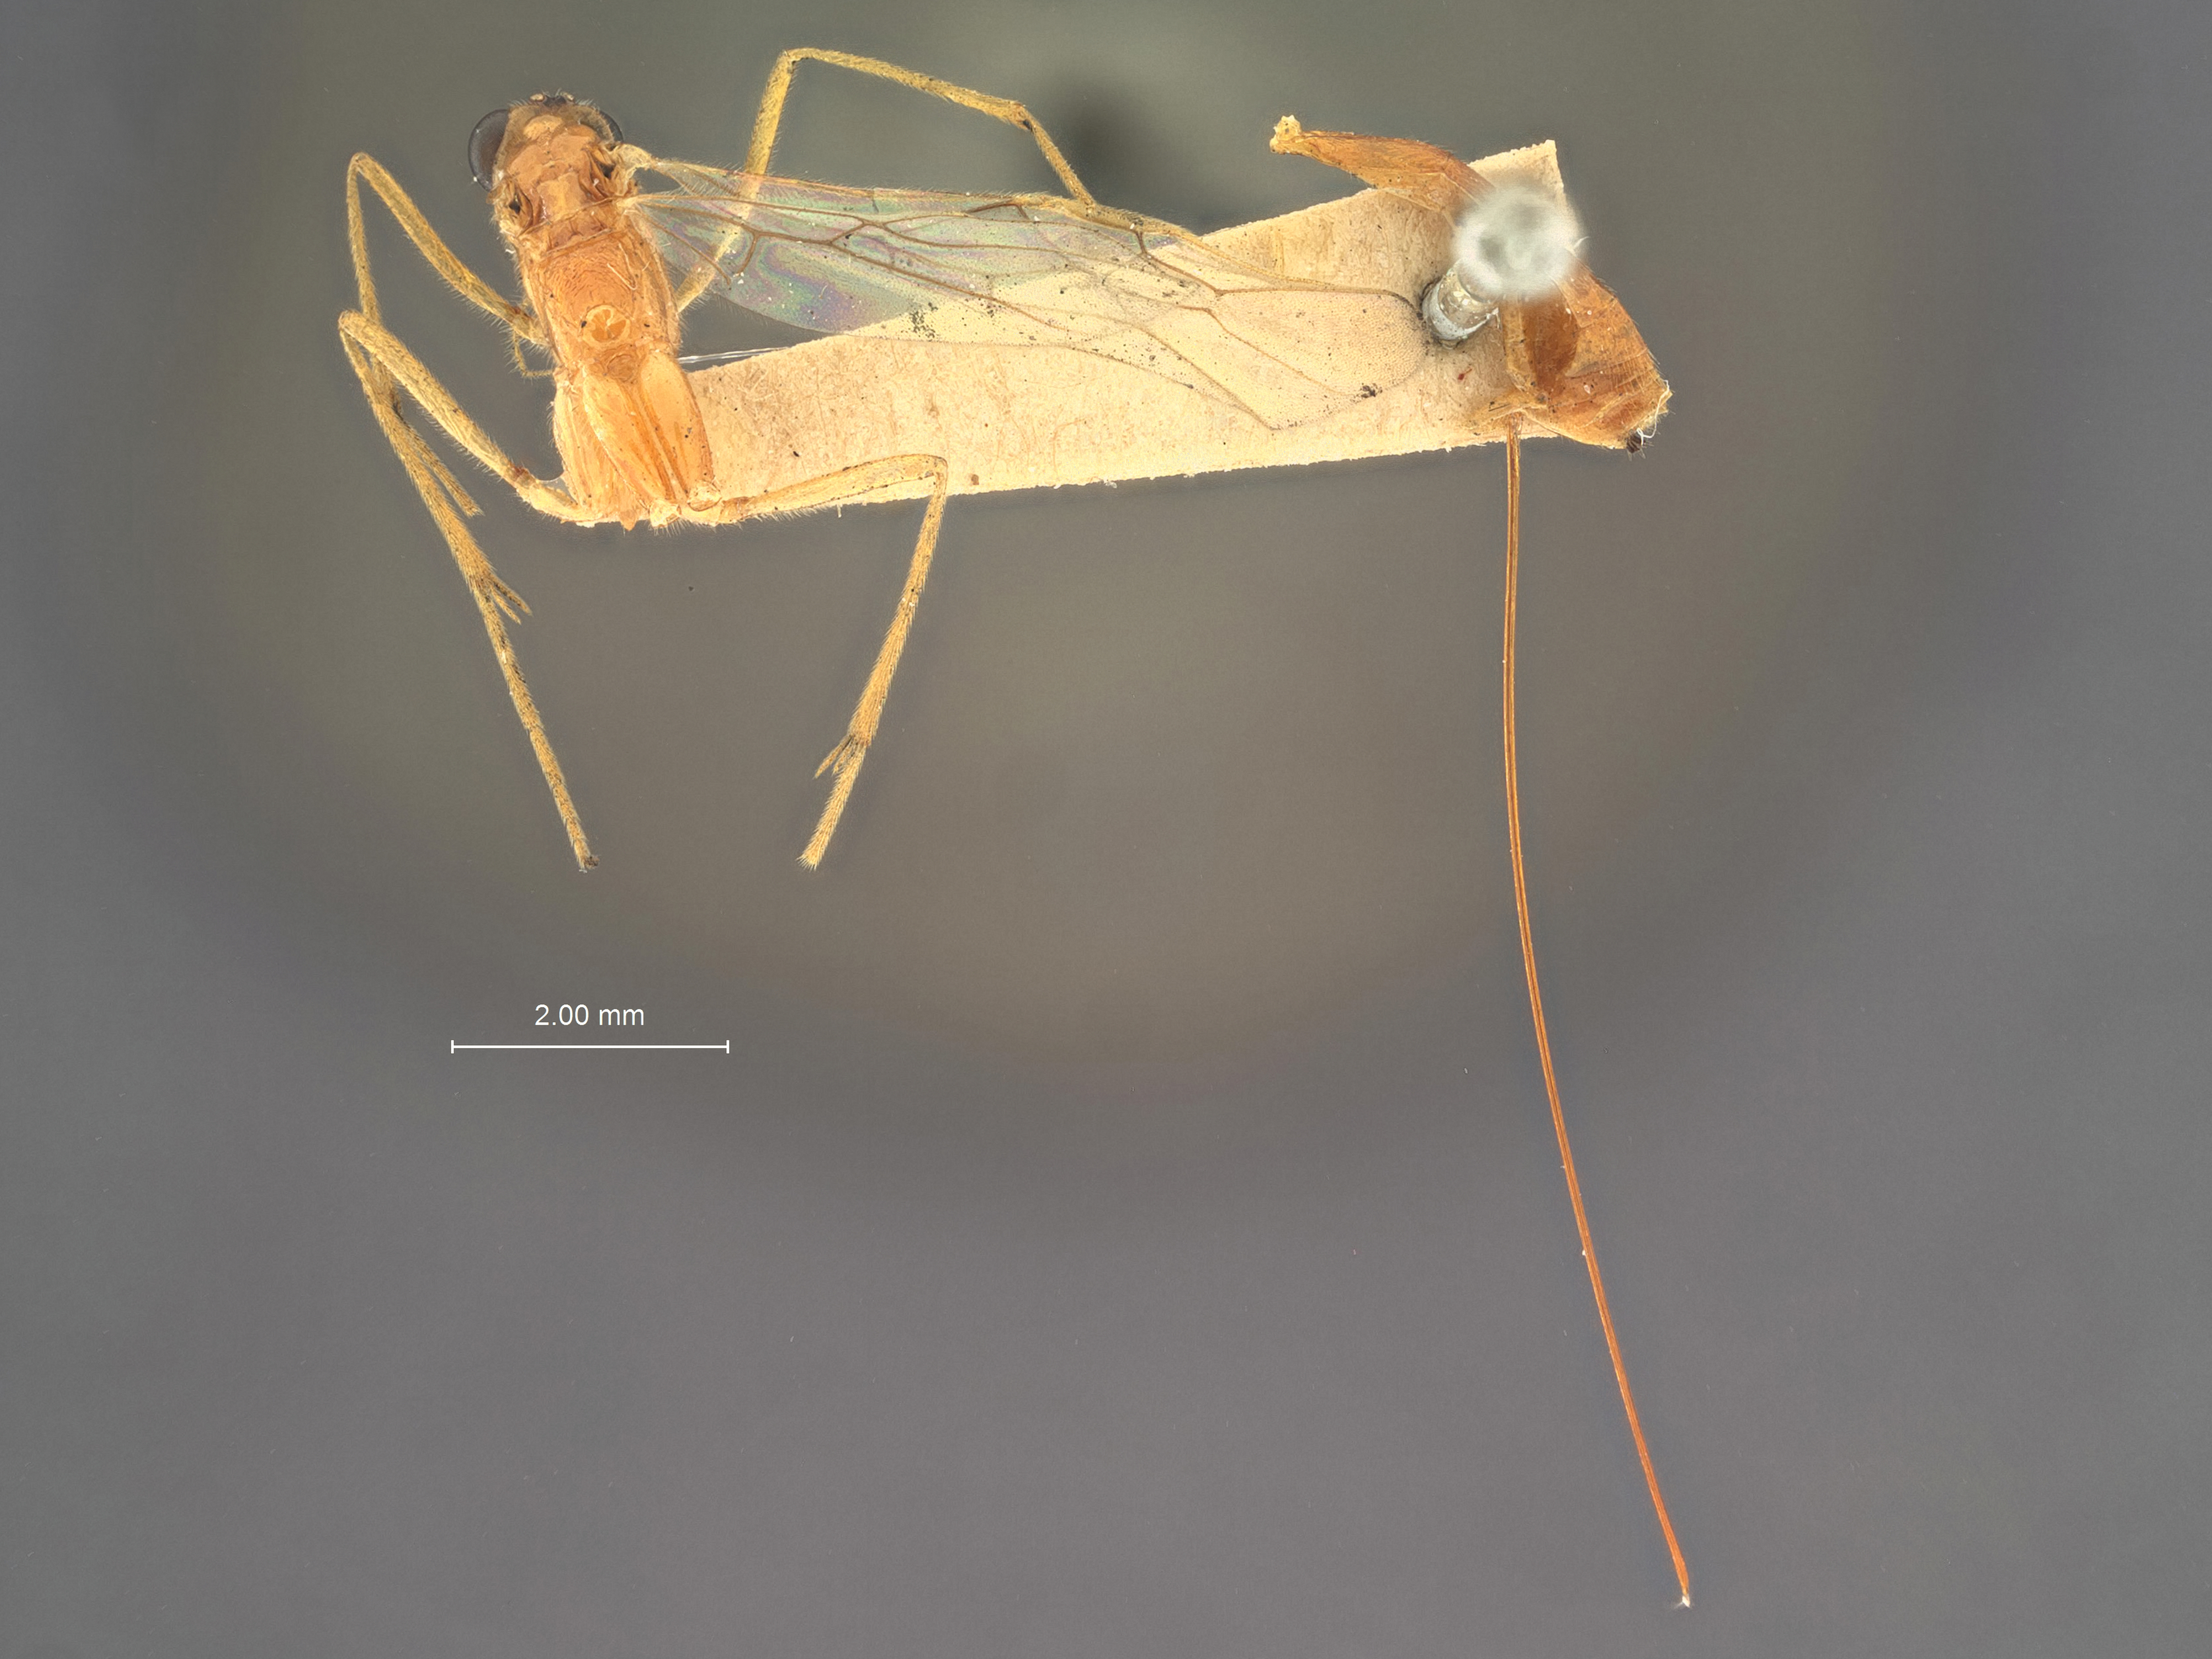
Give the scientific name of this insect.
Macrocentrus impressus
